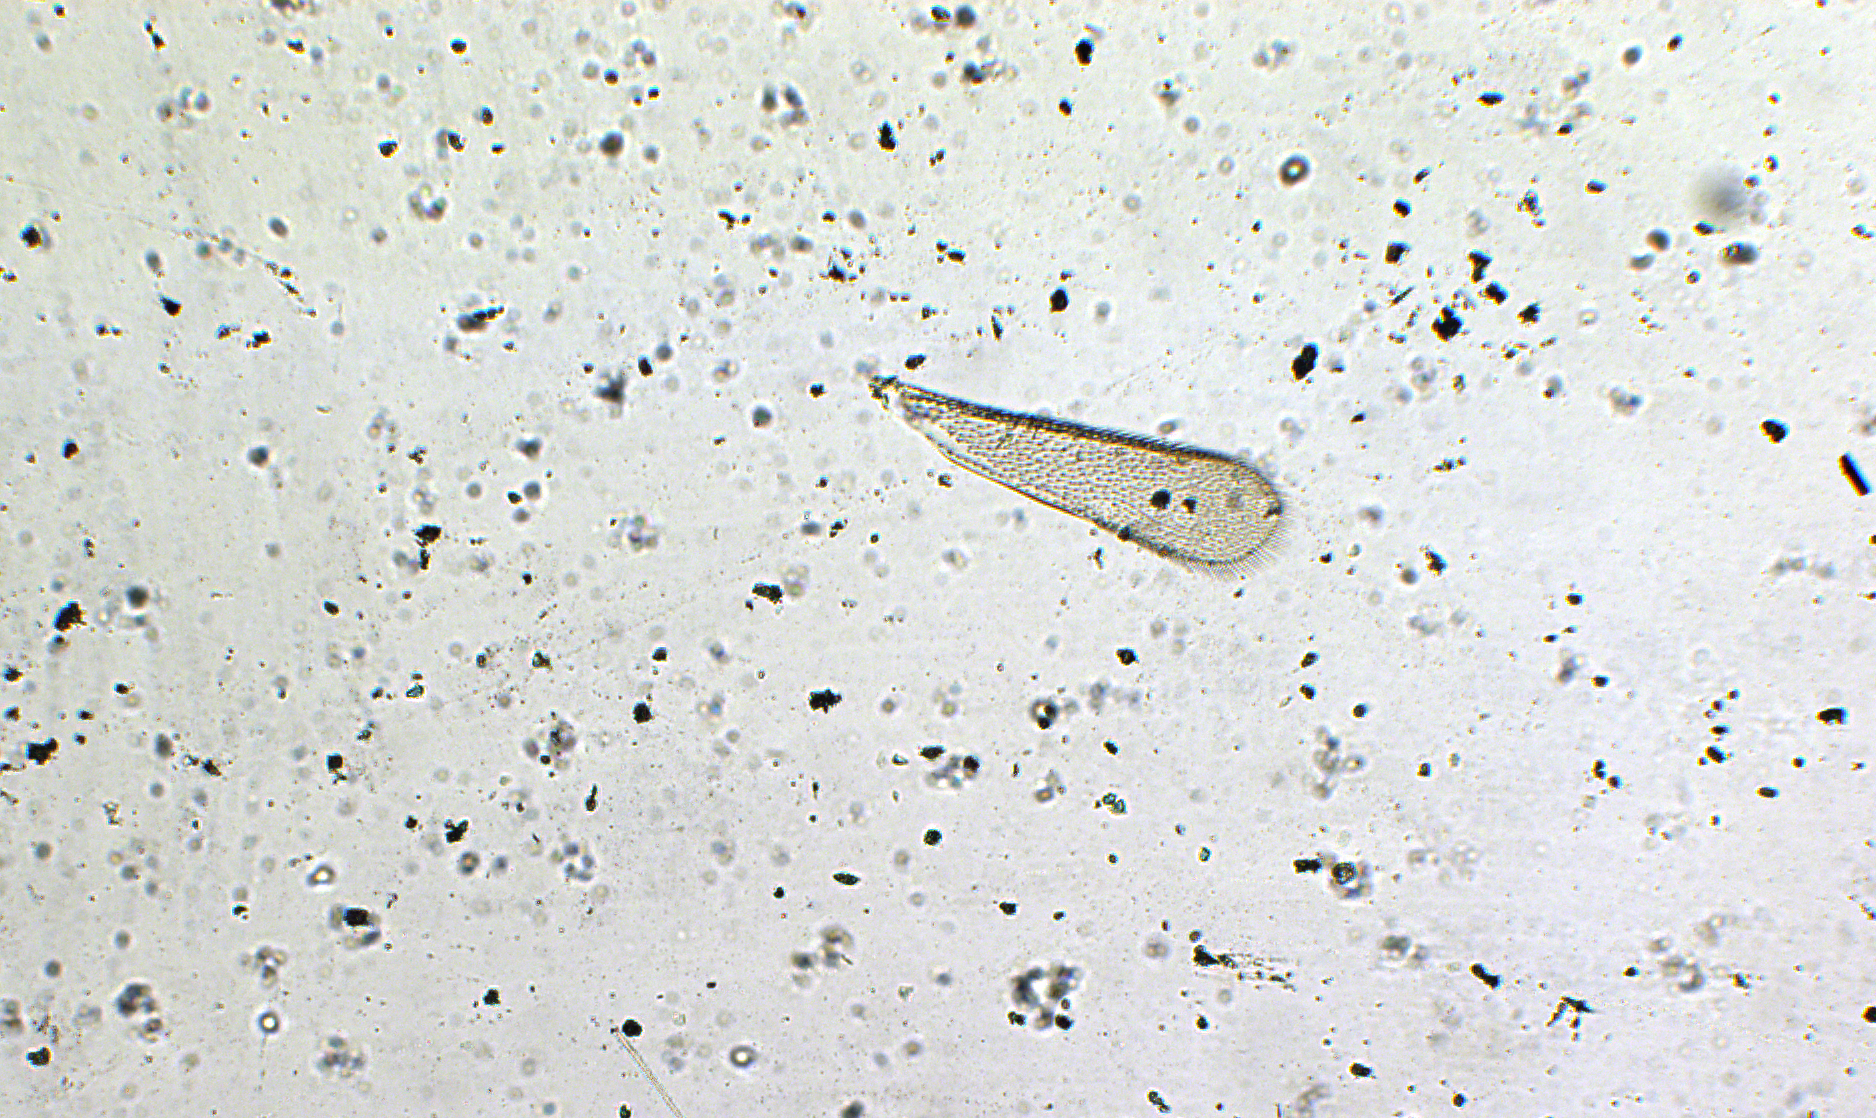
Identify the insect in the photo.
Elasmus cyanomontanus
